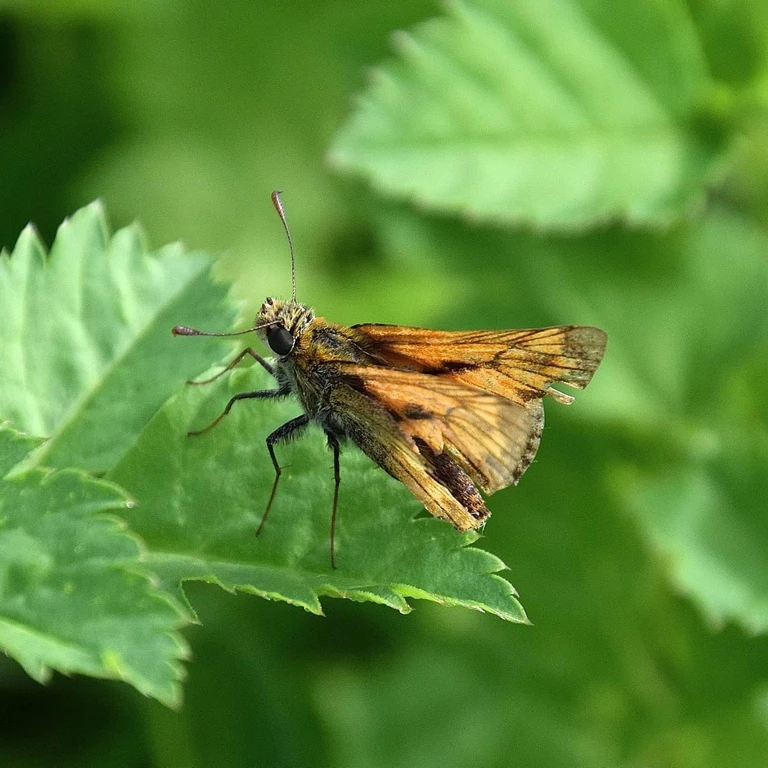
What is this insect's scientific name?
Ochlodes sylvanus (also Ochlodes venata)
